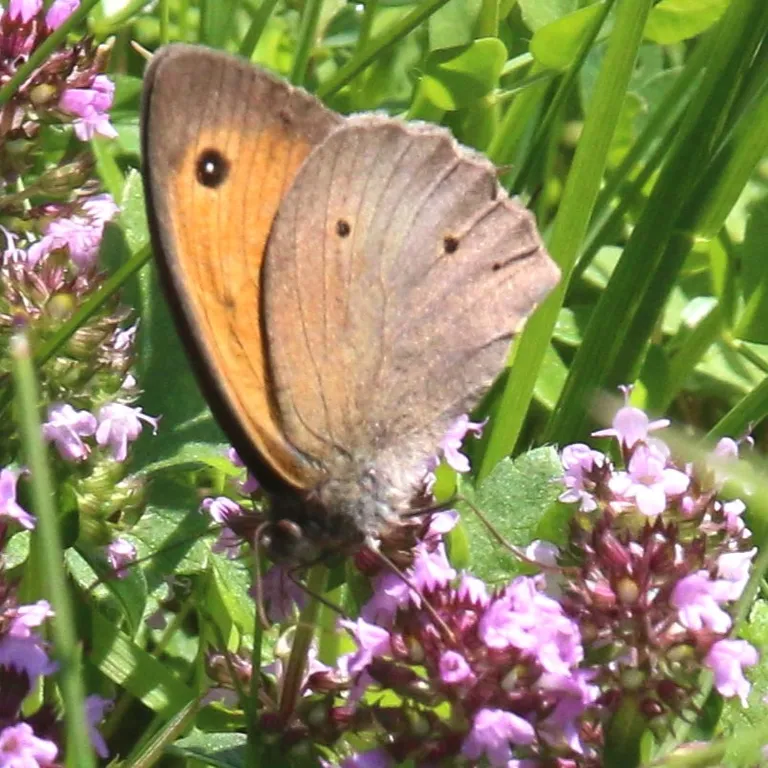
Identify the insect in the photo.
Maniola jurtina
